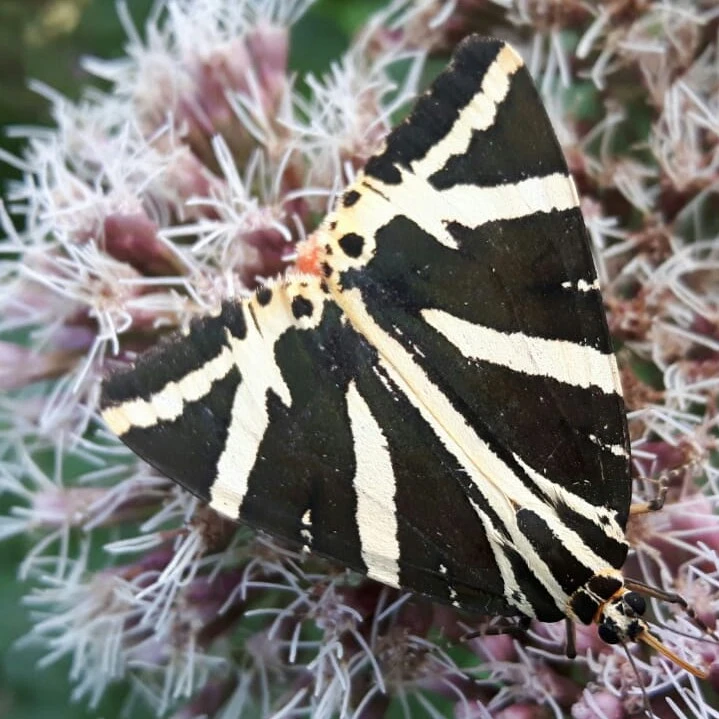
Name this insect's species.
Euplagia quadripunctaria
